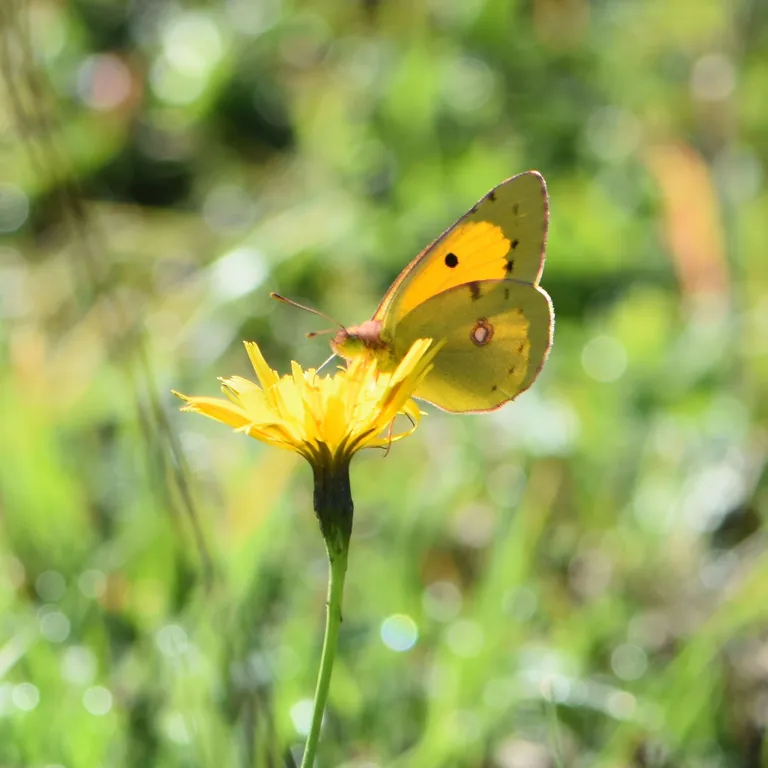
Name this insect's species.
Colias croceus
